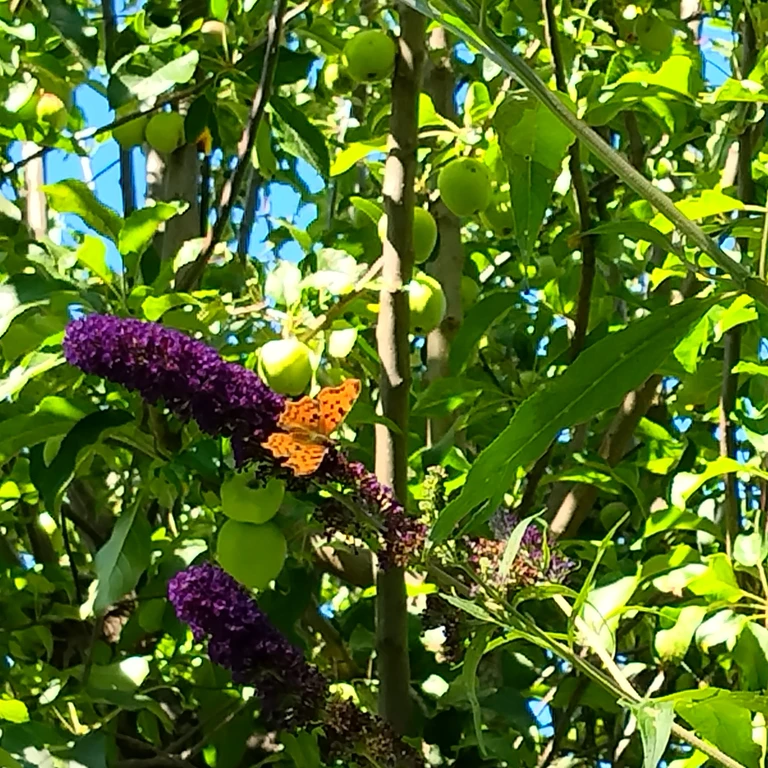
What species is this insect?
Polygonia c-album
